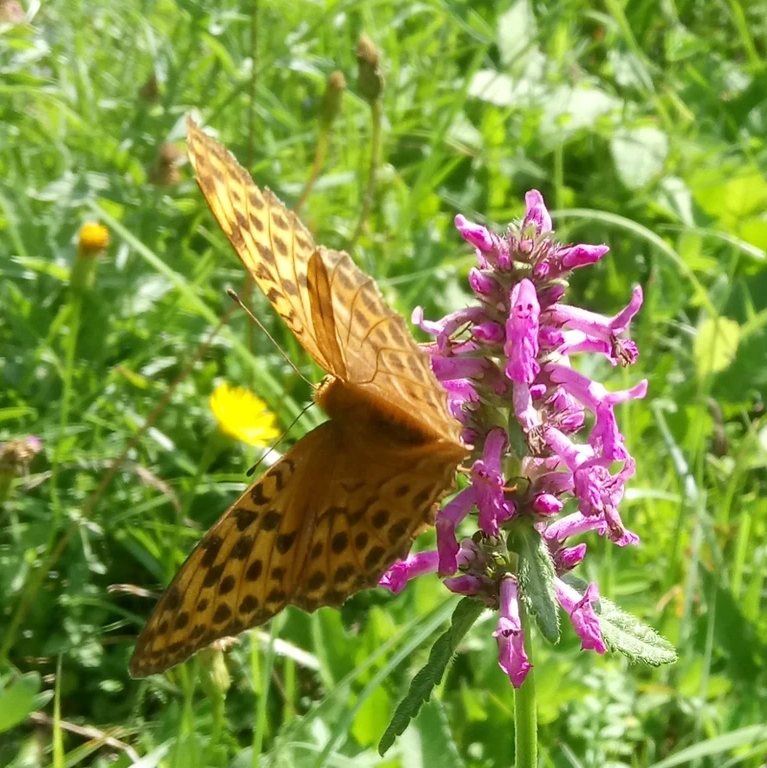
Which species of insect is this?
Argynnis paphia
